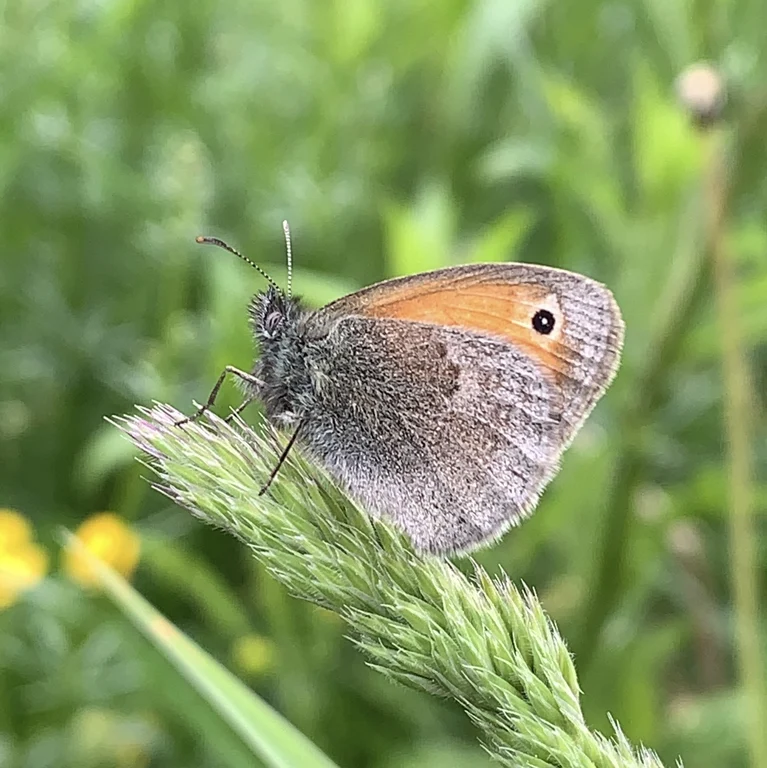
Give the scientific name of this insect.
Coenonympha pamphilus
